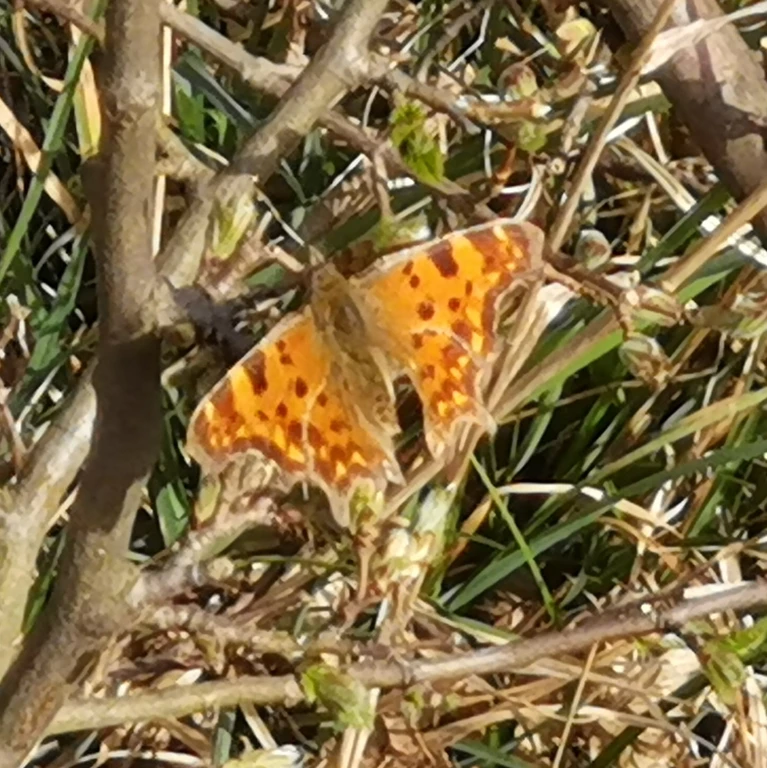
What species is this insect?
Polygonia c-album
